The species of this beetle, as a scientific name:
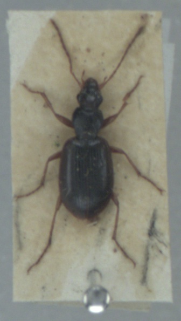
Paranchus albipes
